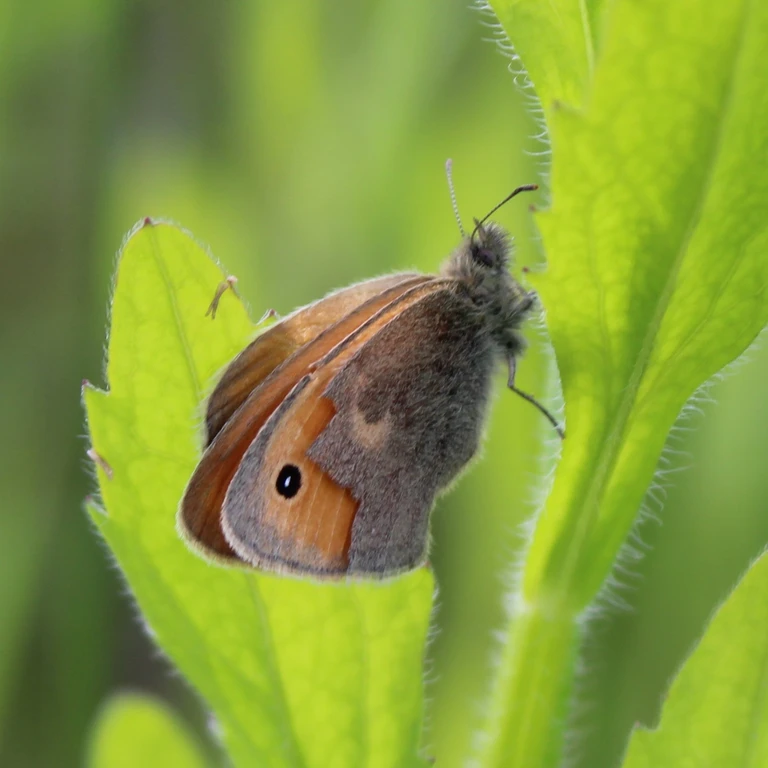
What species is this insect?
Coenonympha pamphilus
